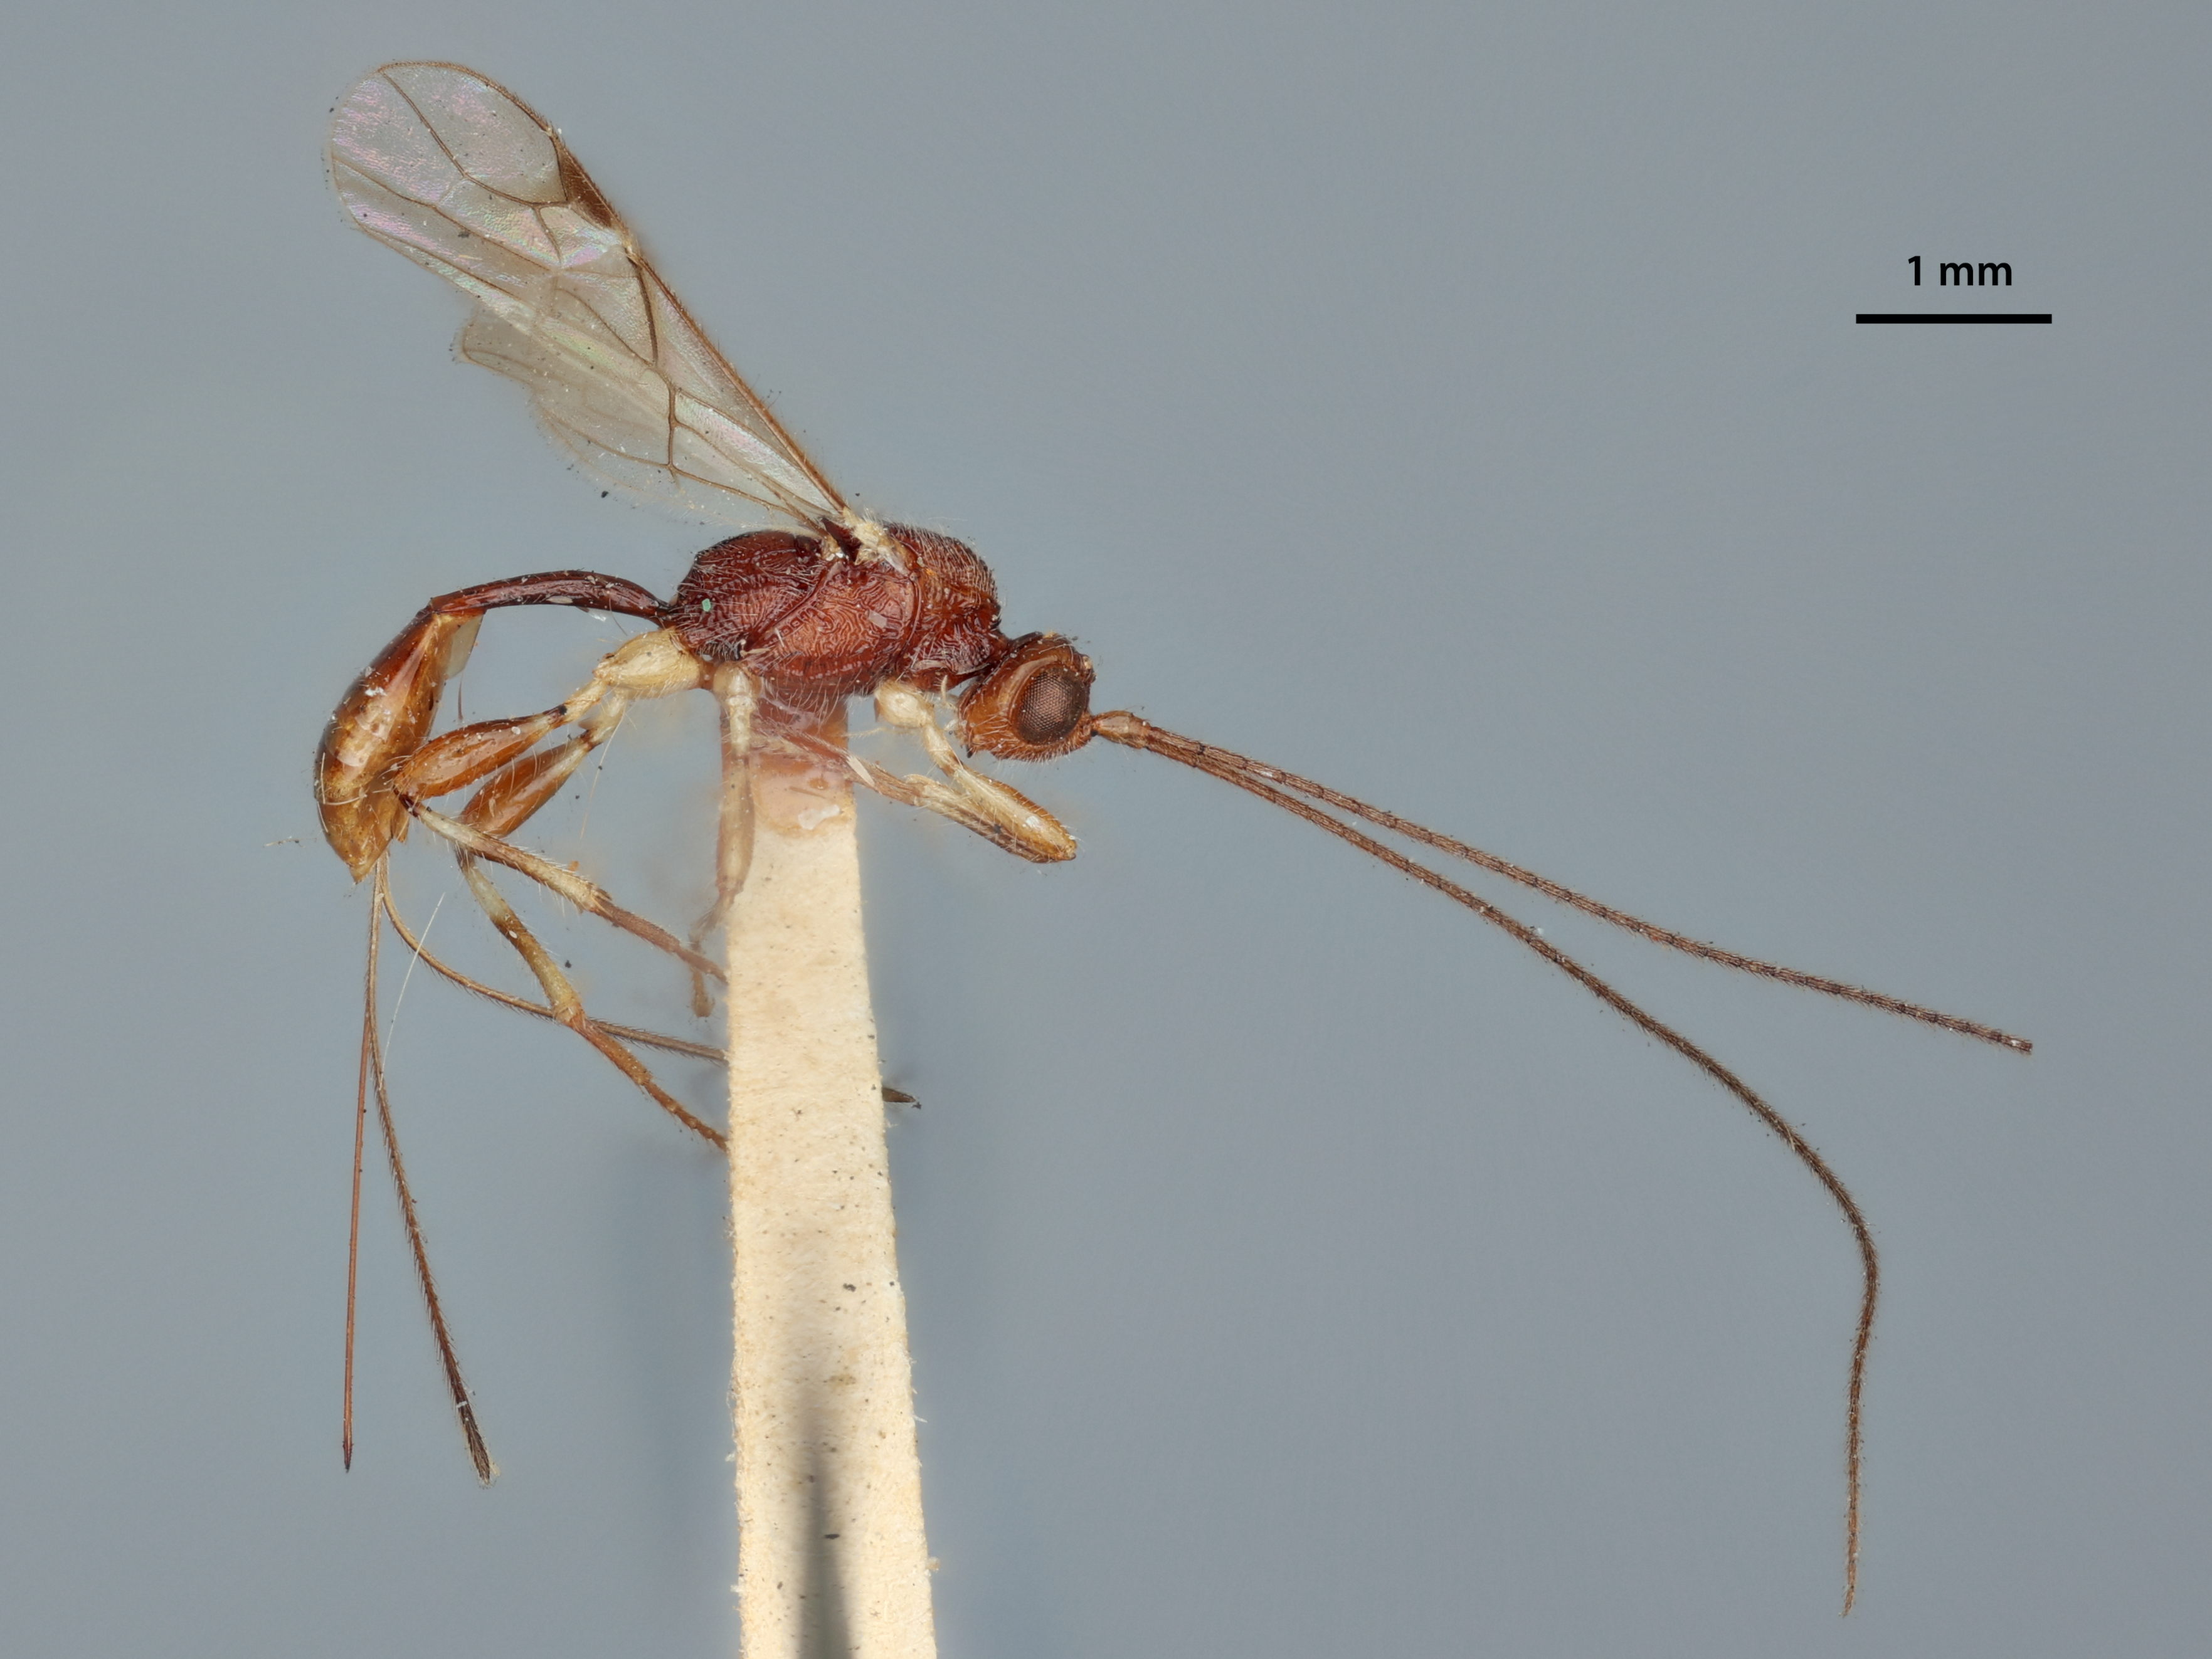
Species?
Spathius cheops
